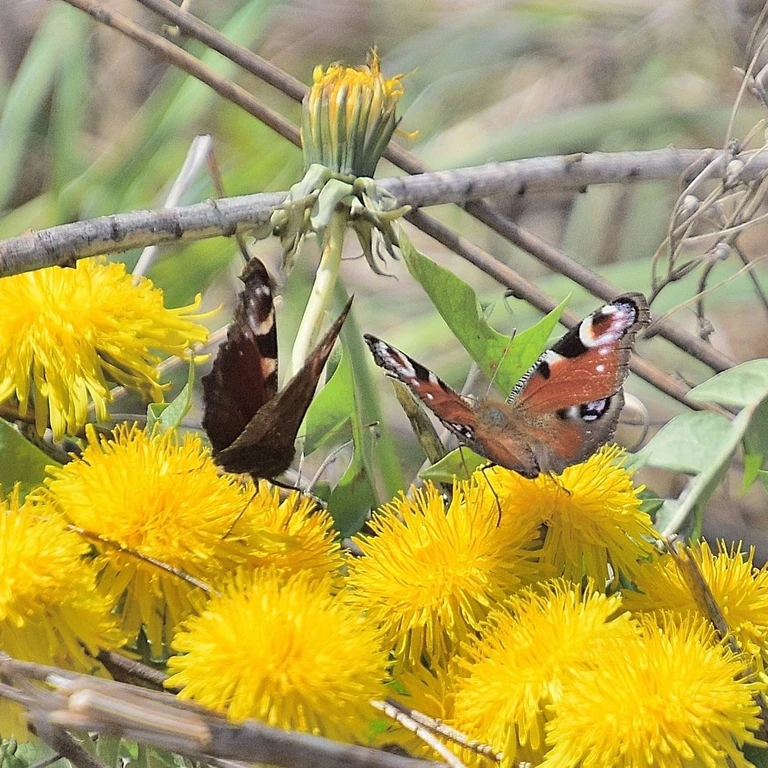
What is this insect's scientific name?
Aglais io
